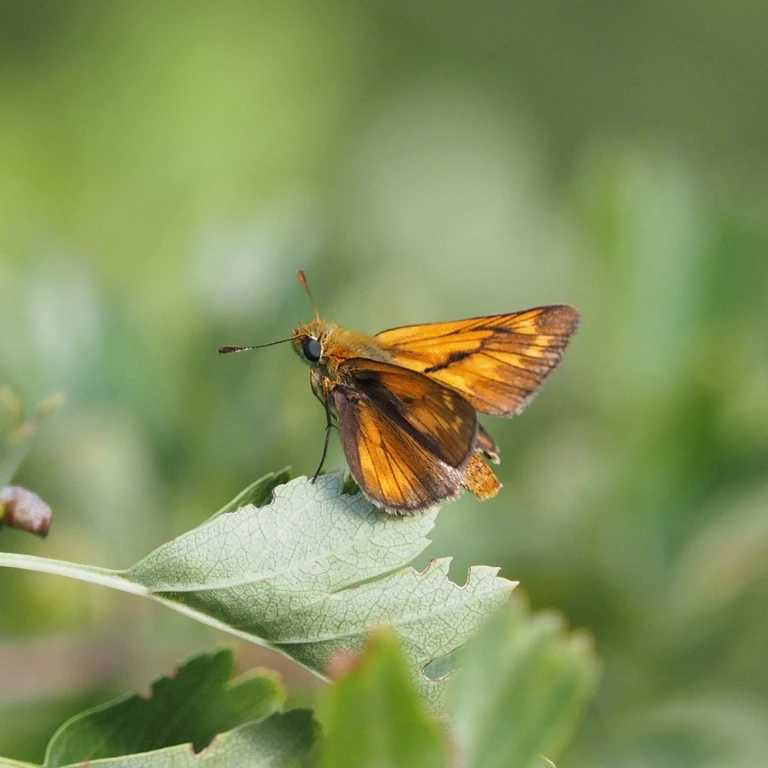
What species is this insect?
Ochlodes sylvanus (also Ochlodes venata)
